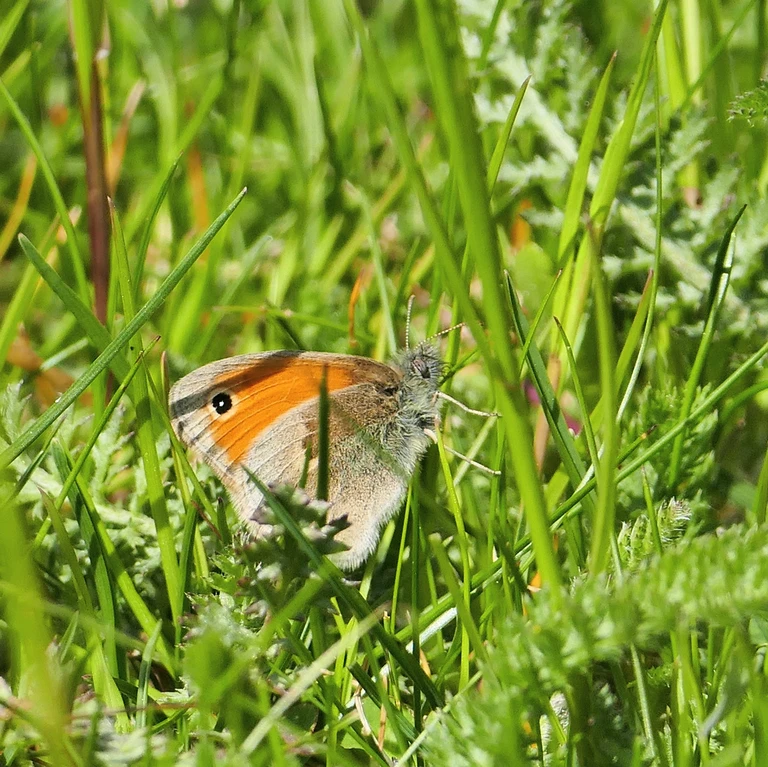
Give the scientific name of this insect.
Coenonympha pamphilus
